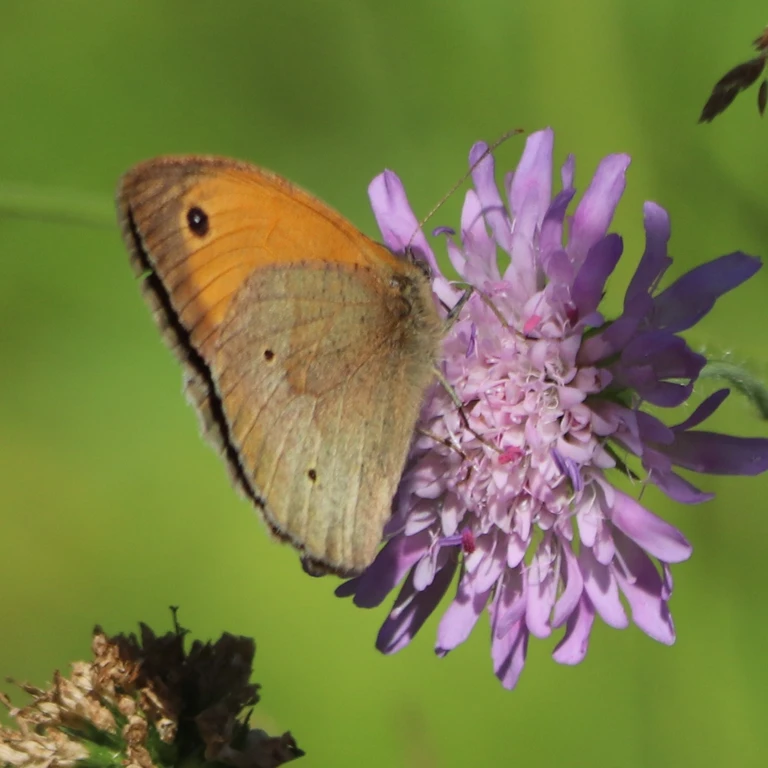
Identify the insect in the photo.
Maniola jurtina
